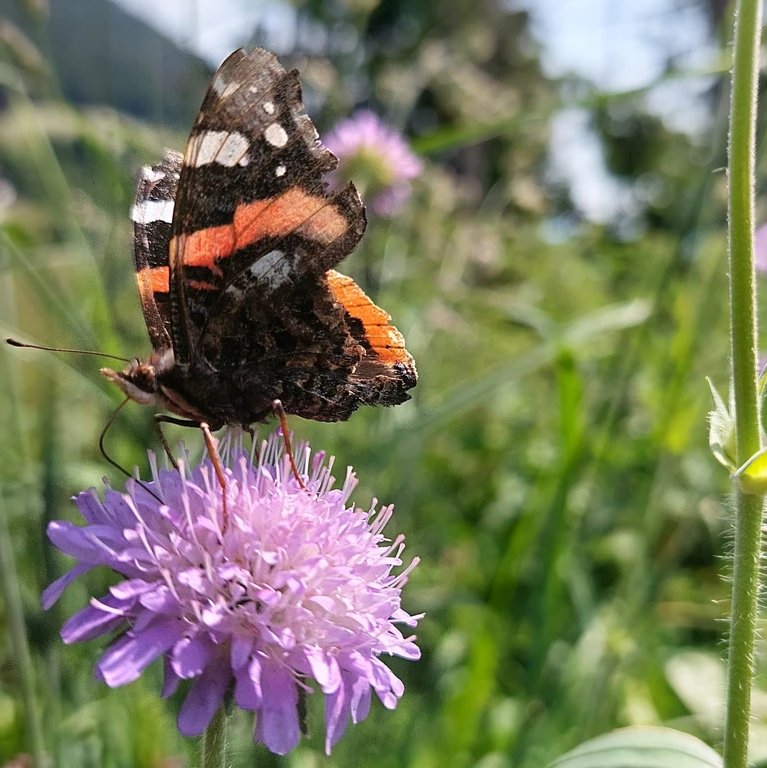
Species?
Vanessa atalanta
